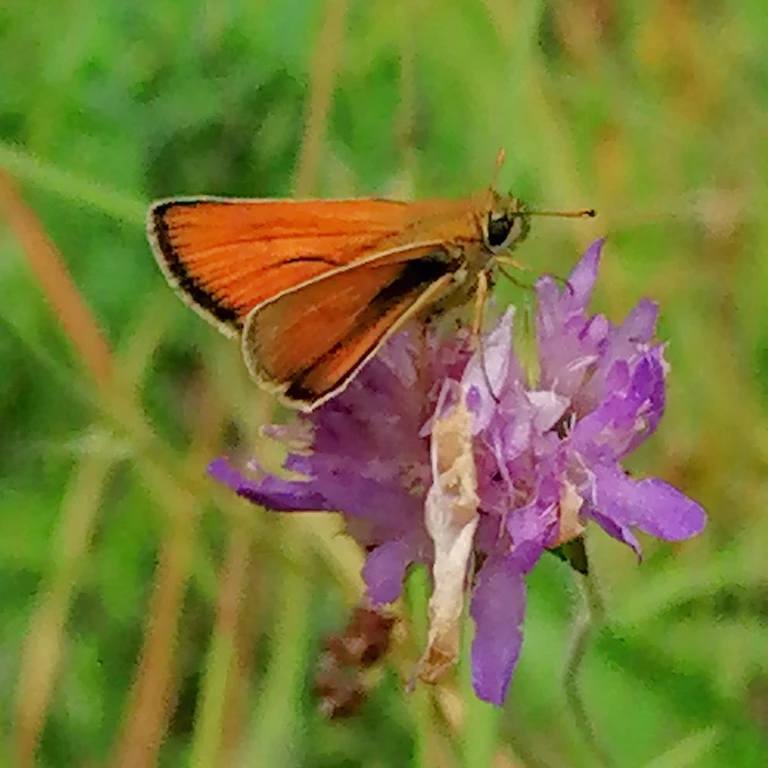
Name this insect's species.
Thymelicus sylvestris
